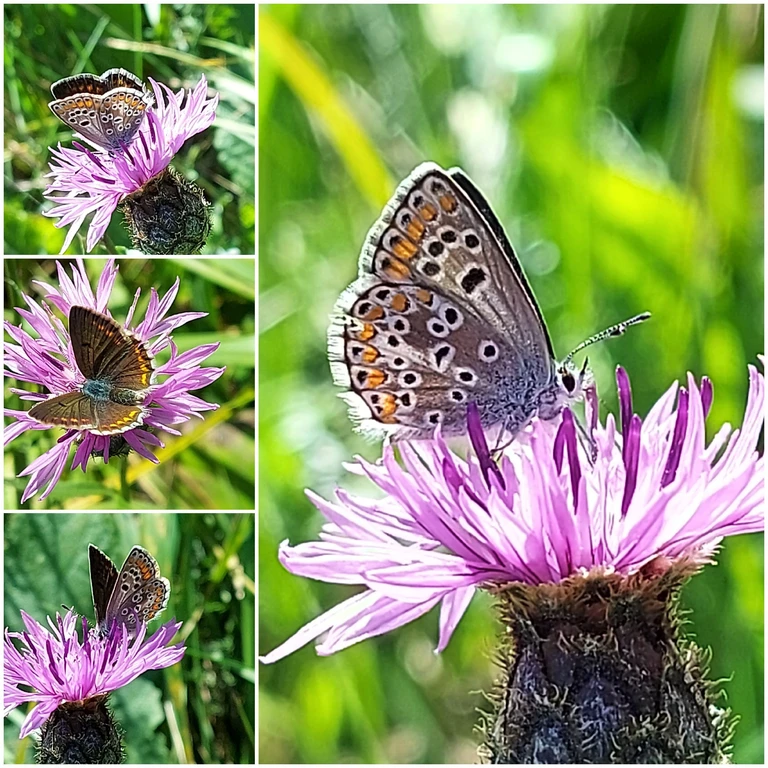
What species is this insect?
Aricia agestis/artaxerxes
